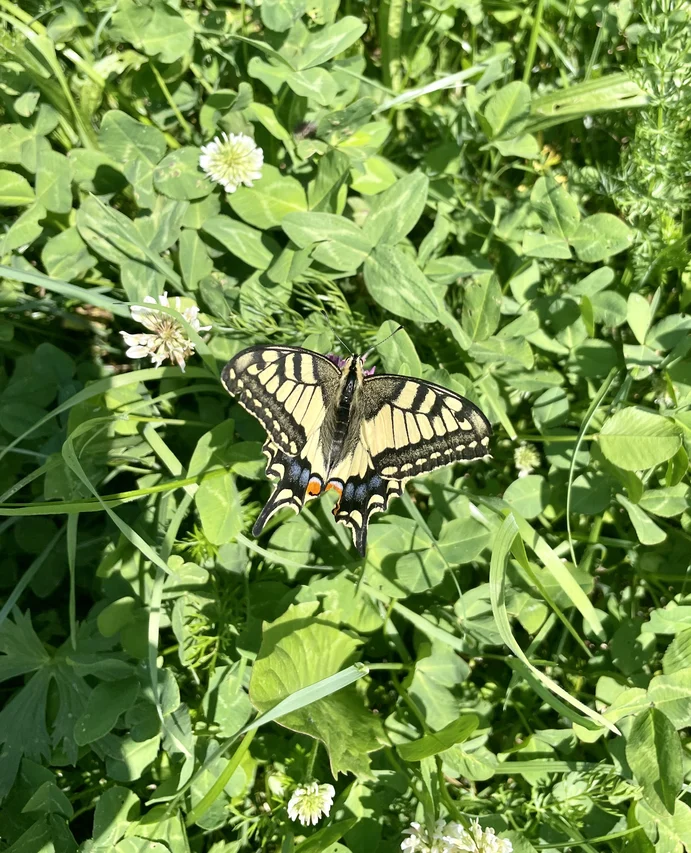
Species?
Papilio machaon
